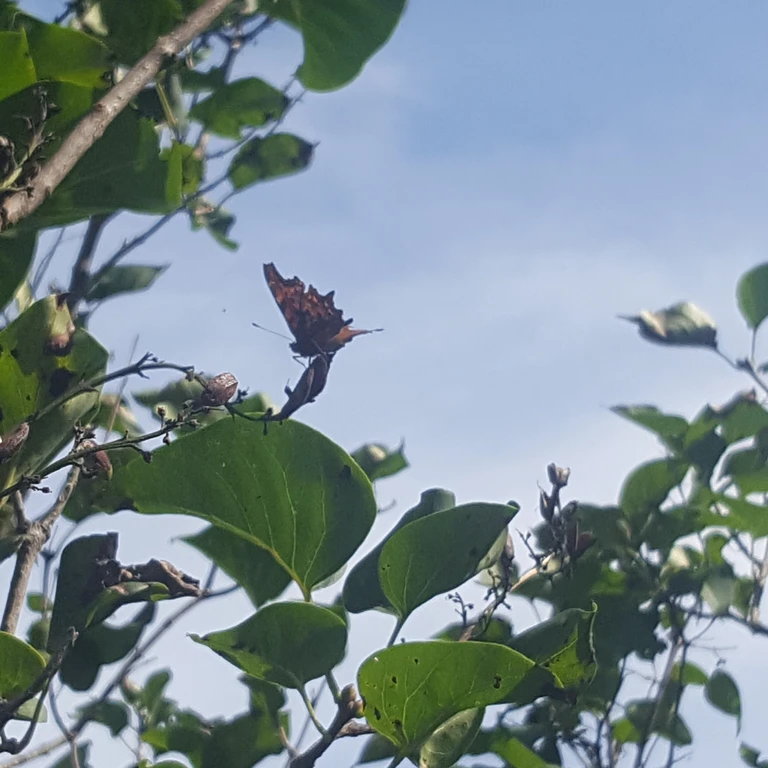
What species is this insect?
Polygonia c-album
